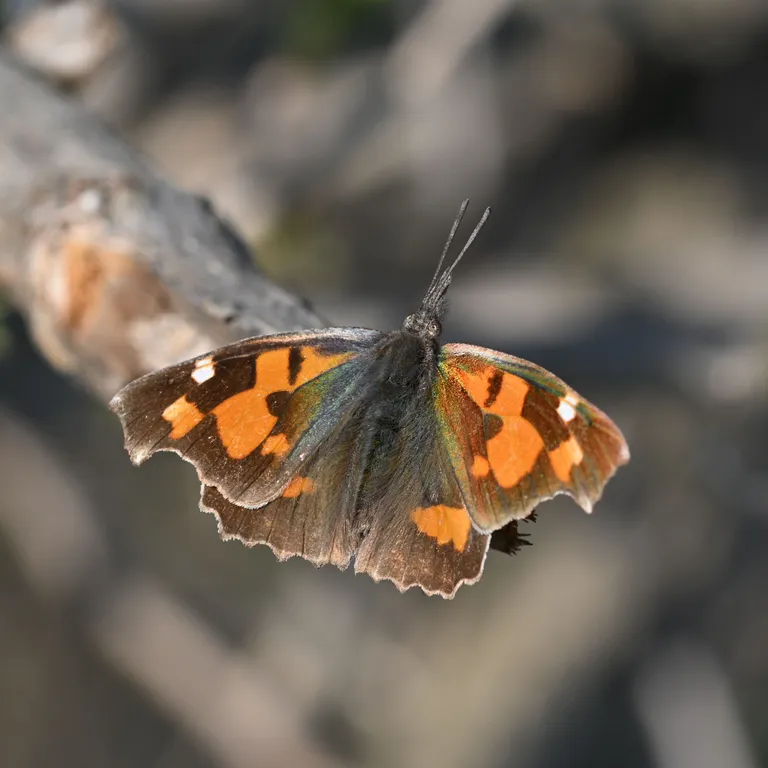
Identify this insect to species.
Libythea celtis
